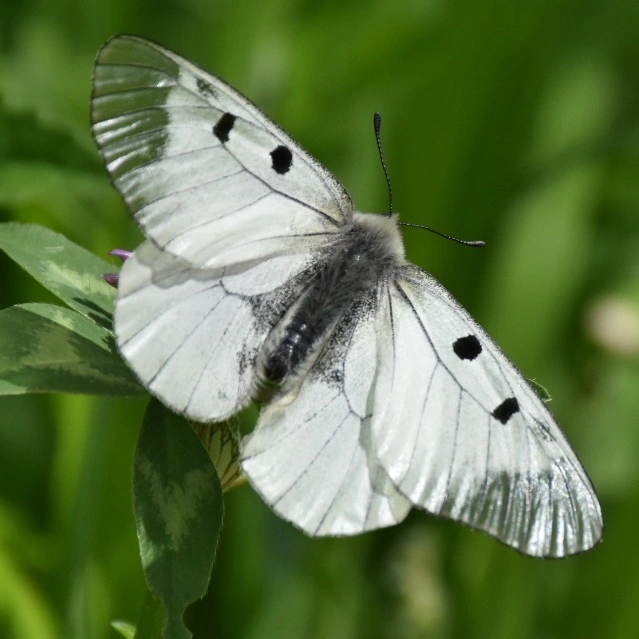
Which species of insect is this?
Parnassius mnemosyne
